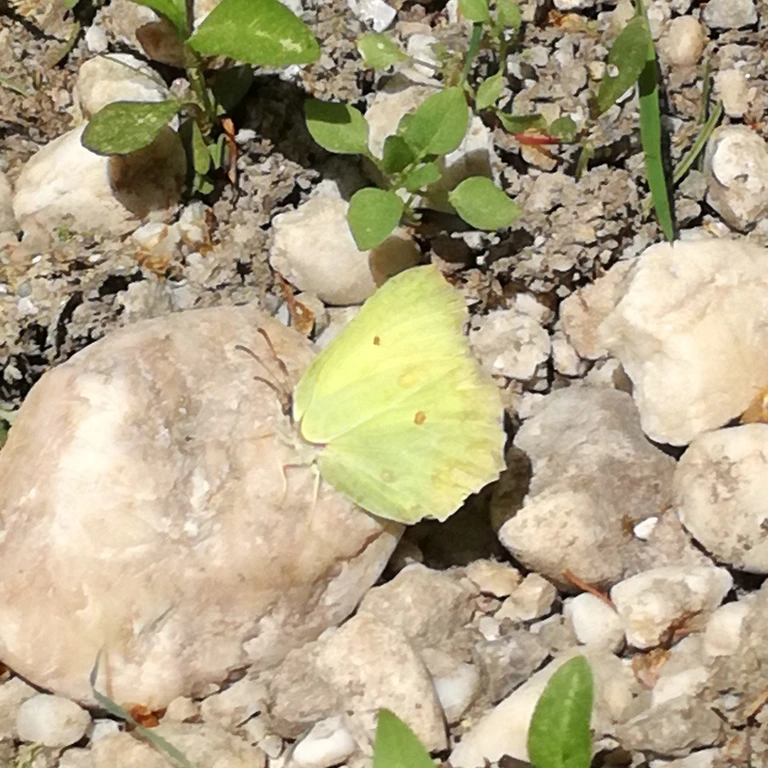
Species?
Gonepteryx rhamni
